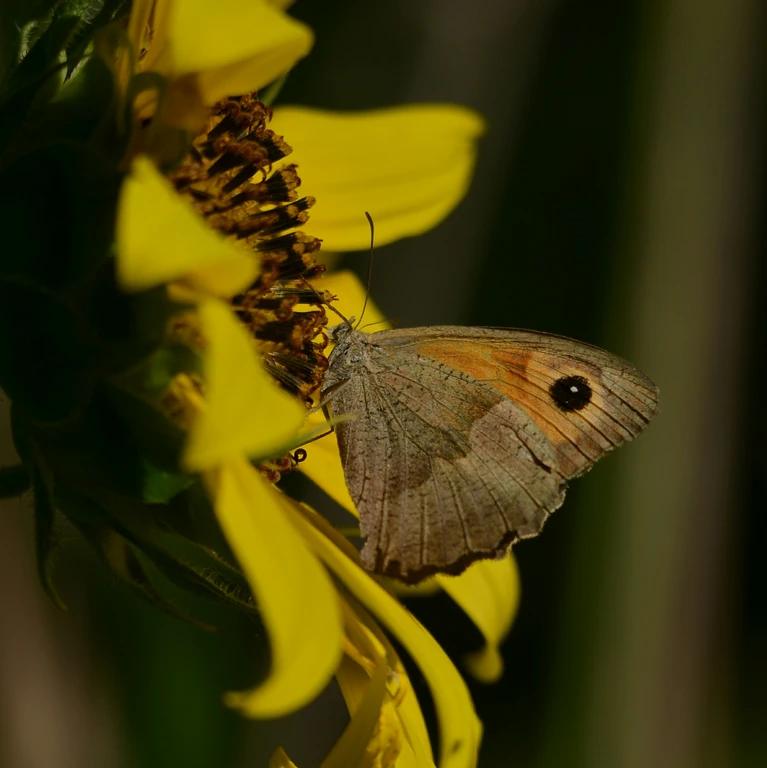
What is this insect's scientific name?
Maniola jurtina
